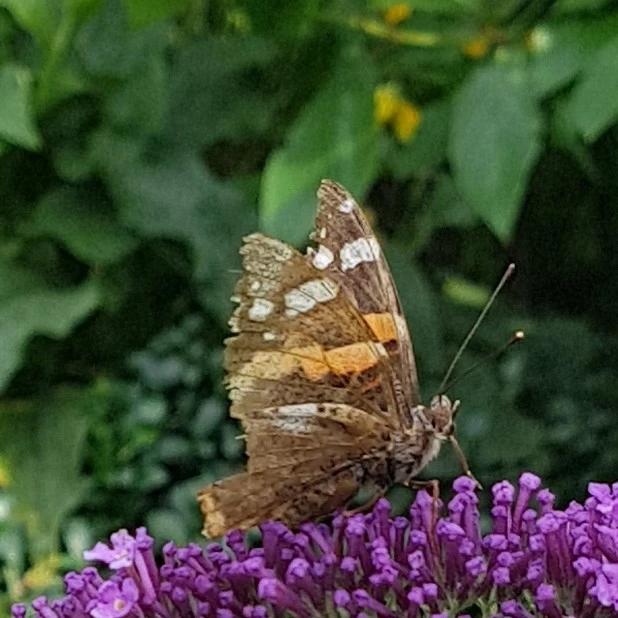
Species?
Vanessa atalanta
